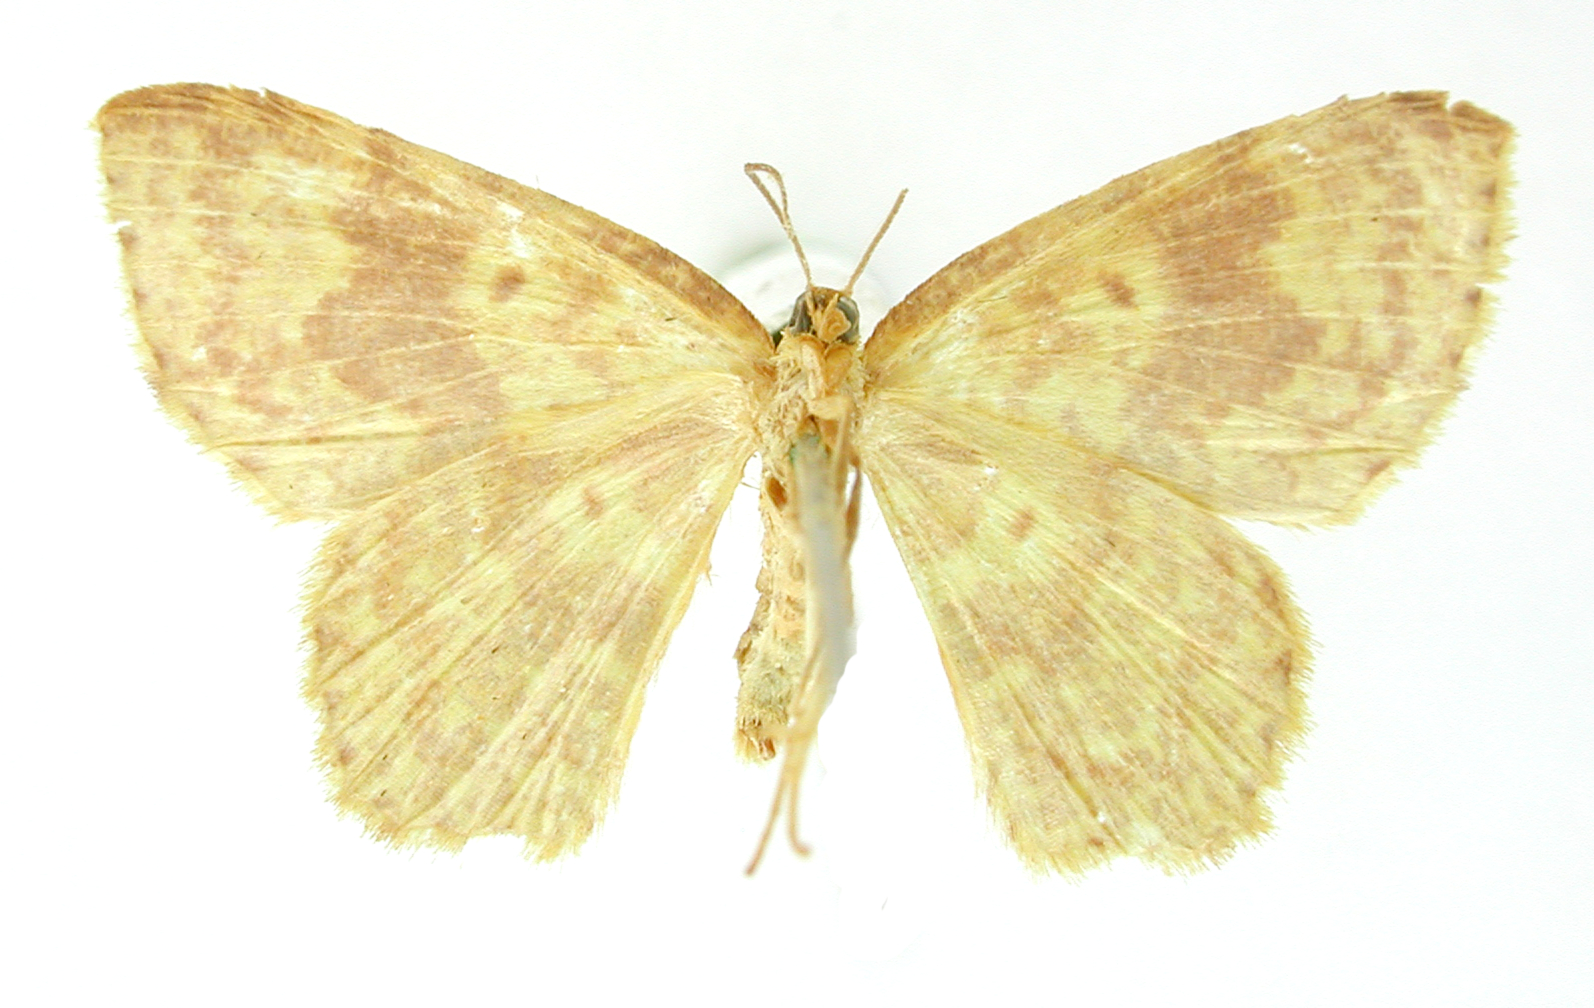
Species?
Cambogia citraria
